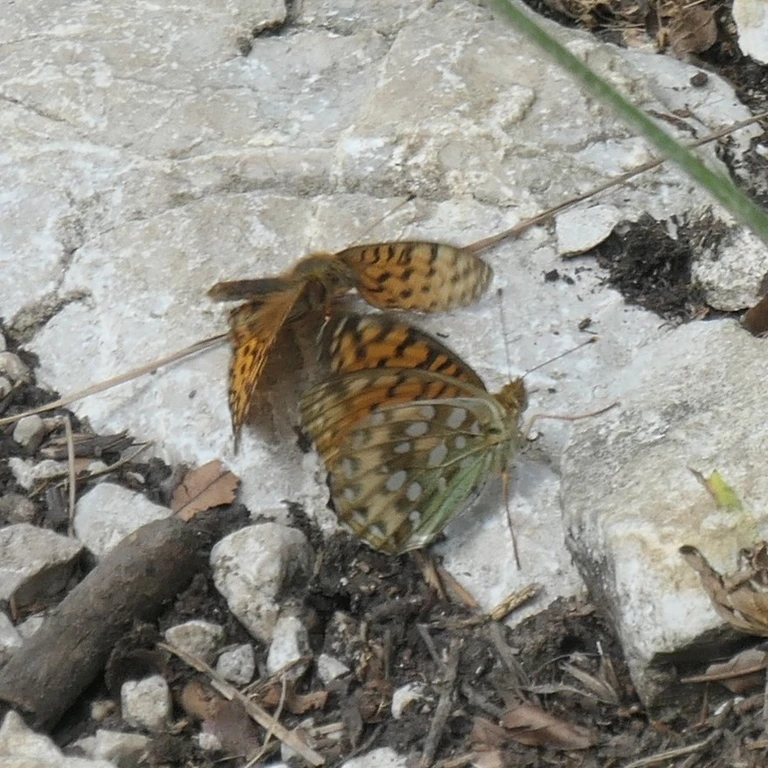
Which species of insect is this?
Speyeria aglaja
